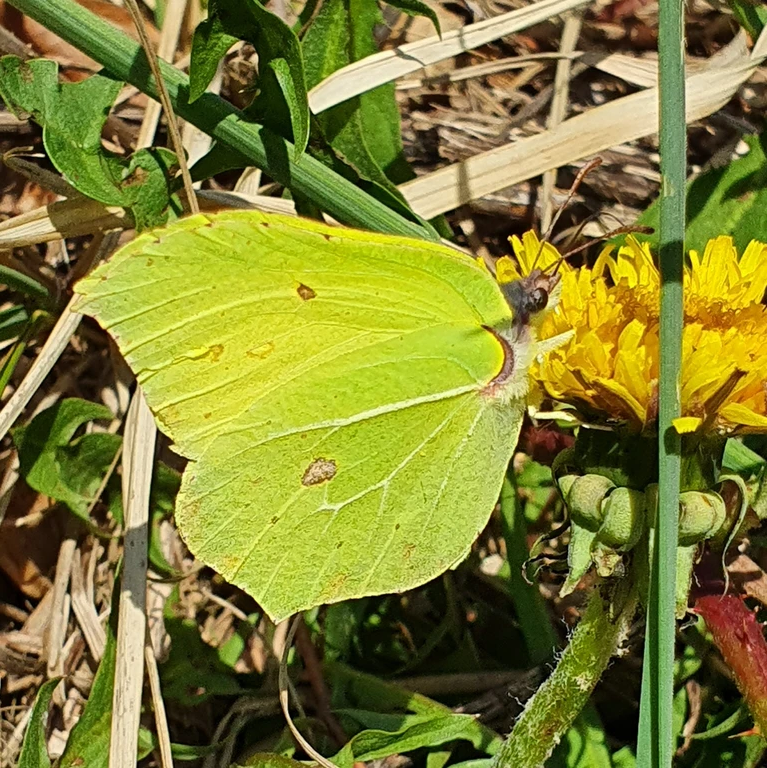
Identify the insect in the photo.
Gonepteryx rhamni
